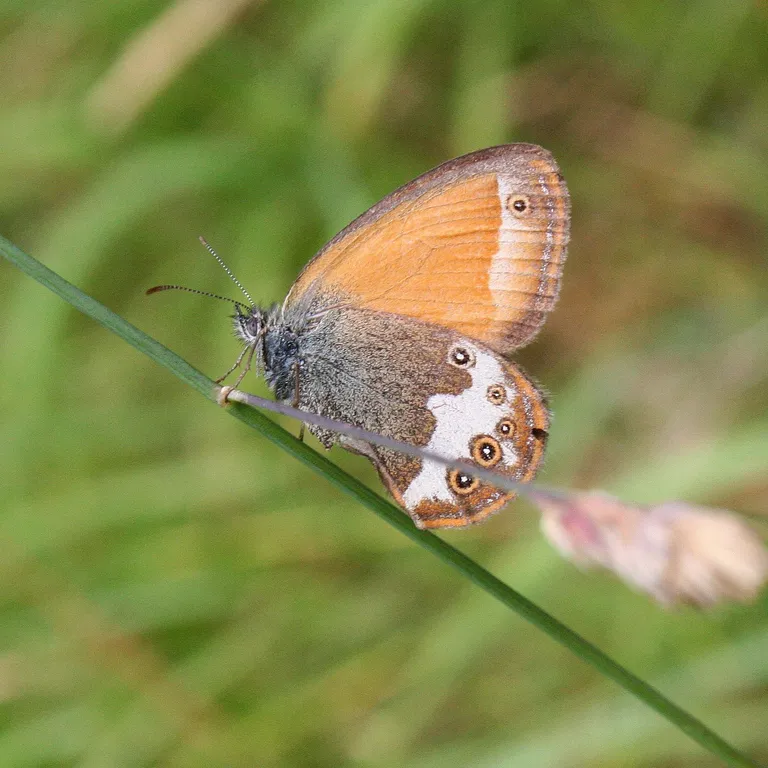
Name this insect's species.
Coenonympha arcania
